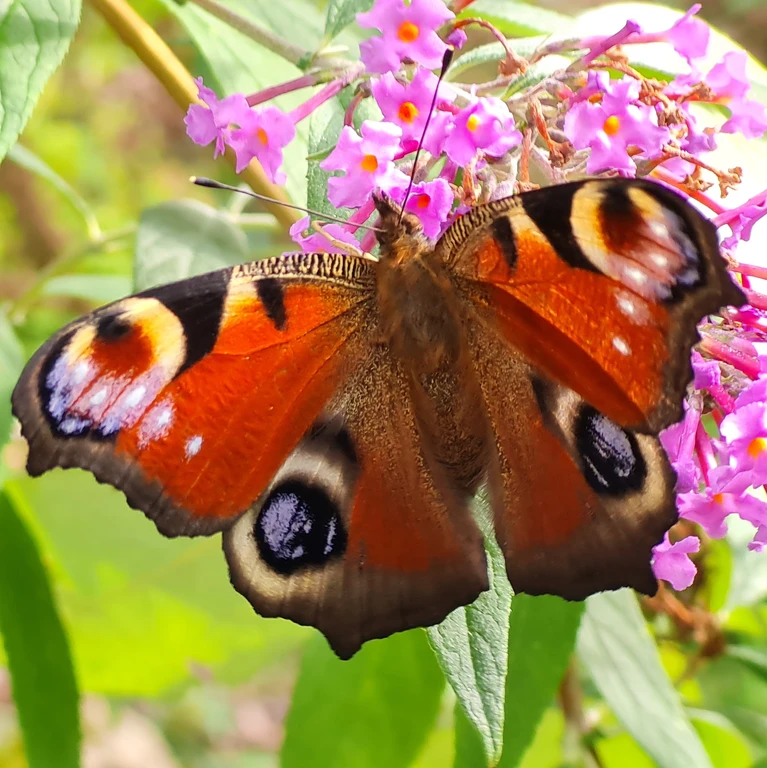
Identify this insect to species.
Aglais io
